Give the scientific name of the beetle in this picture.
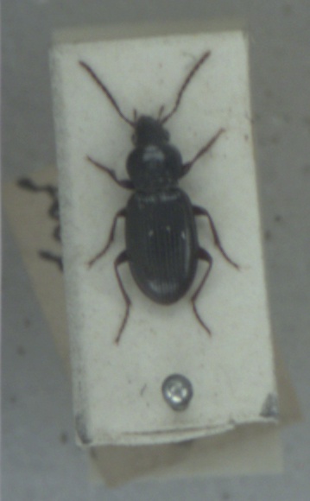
Pterostichus strenuus
